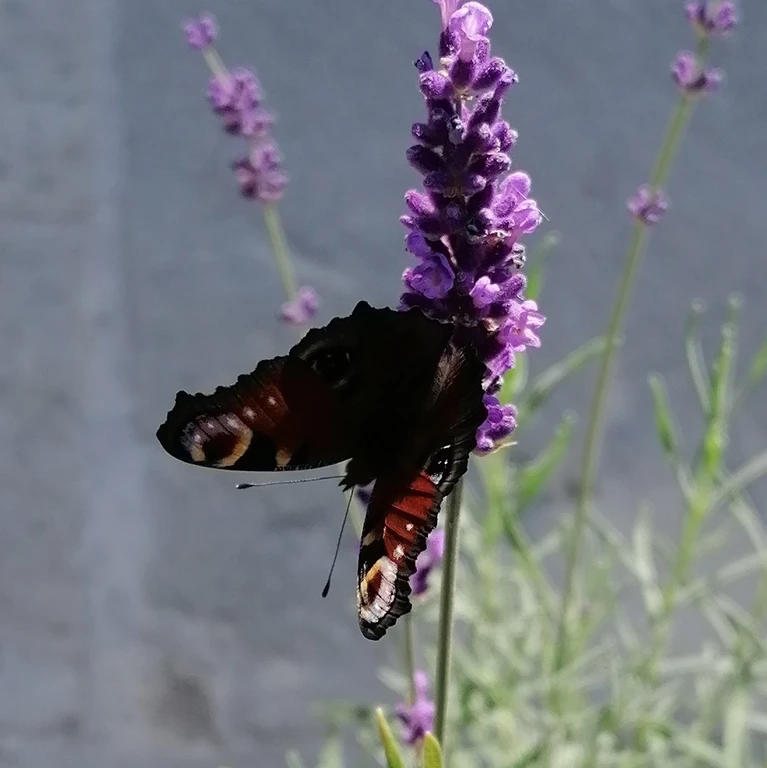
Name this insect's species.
Aglais io
